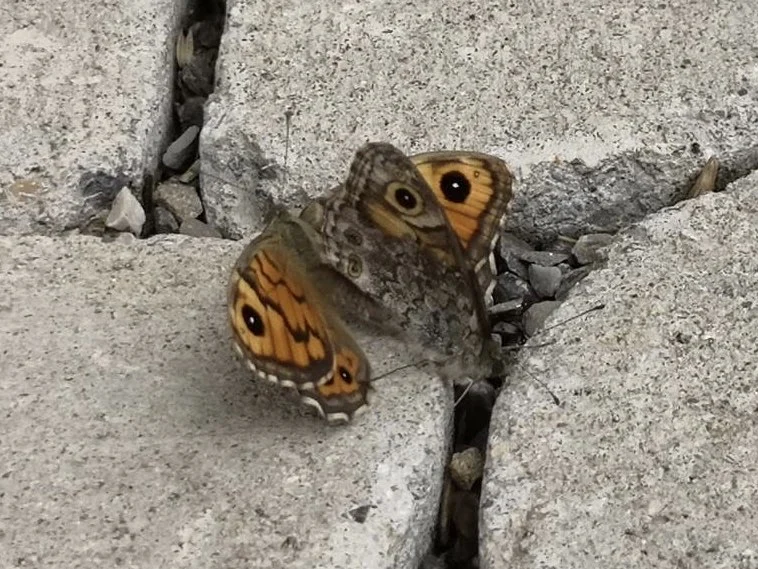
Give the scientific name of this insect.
Lasiommata megera (also Pararge megera)
